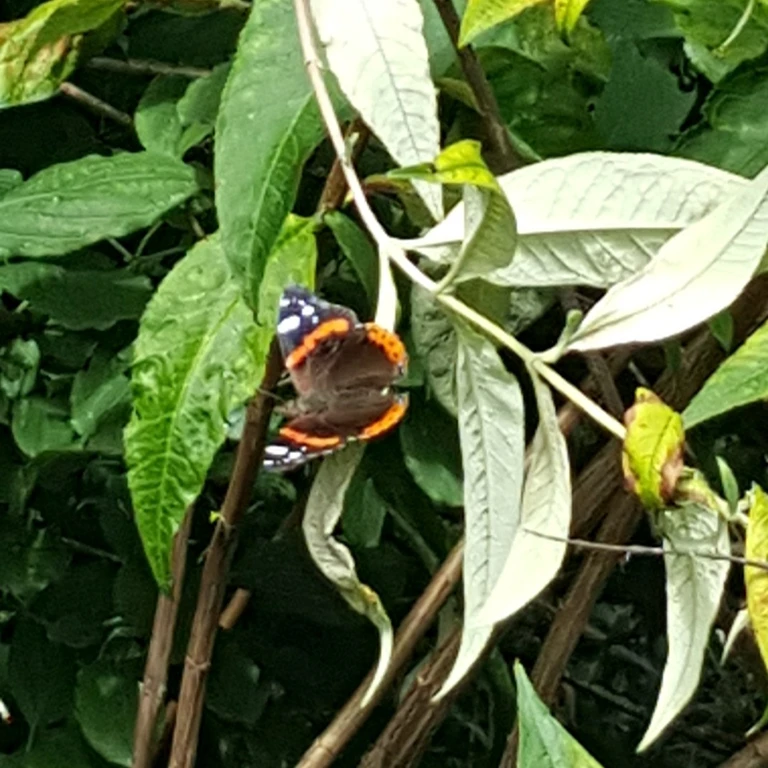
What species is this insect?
Vanessa atalanta
